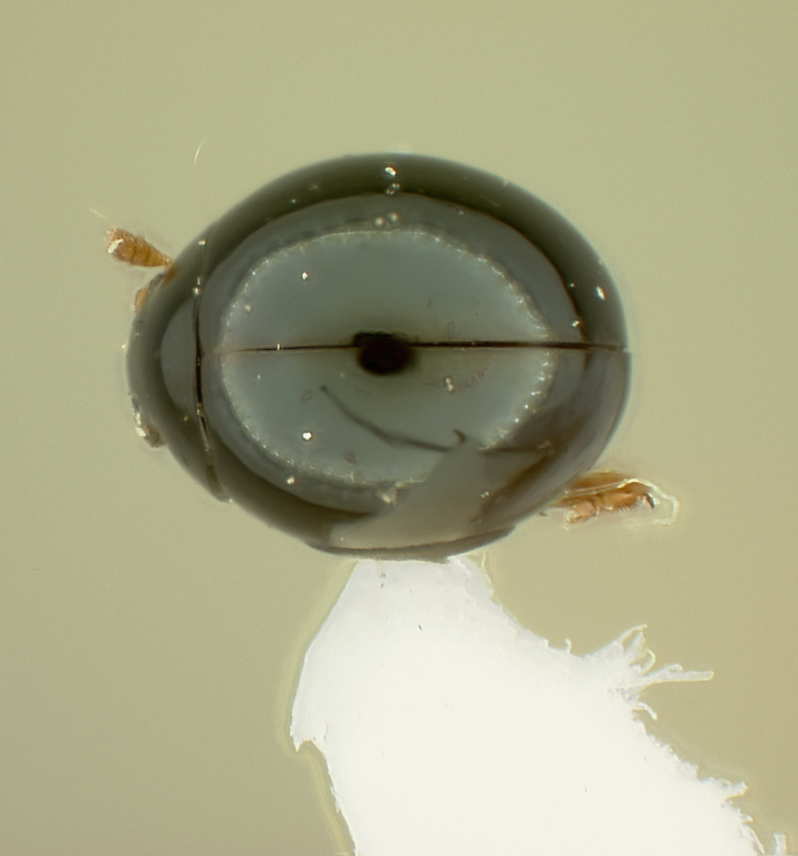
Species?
Kiskeya baorucae
